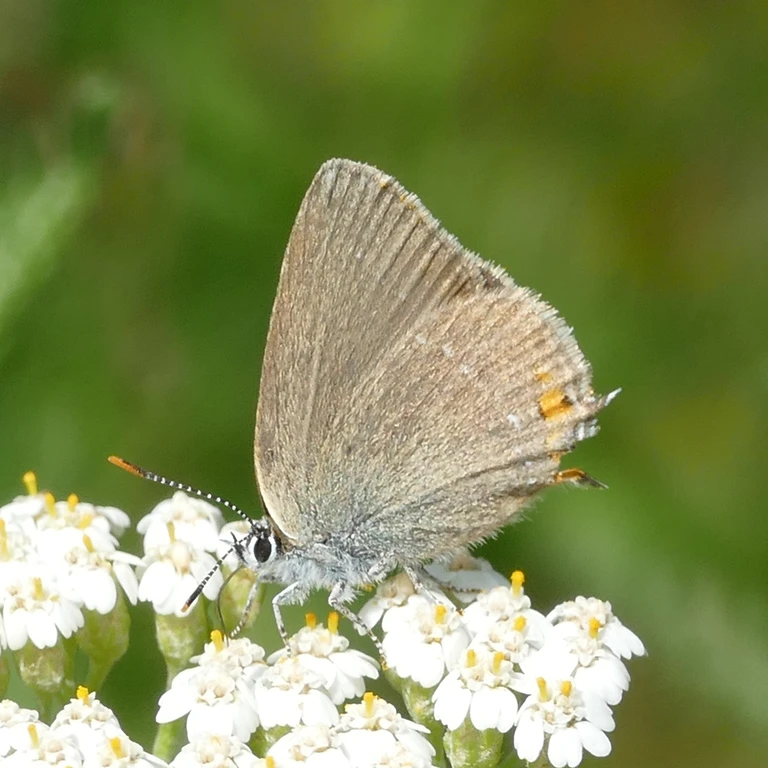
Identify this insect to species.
Satyrium acaciae (also Strymon acaciae)
